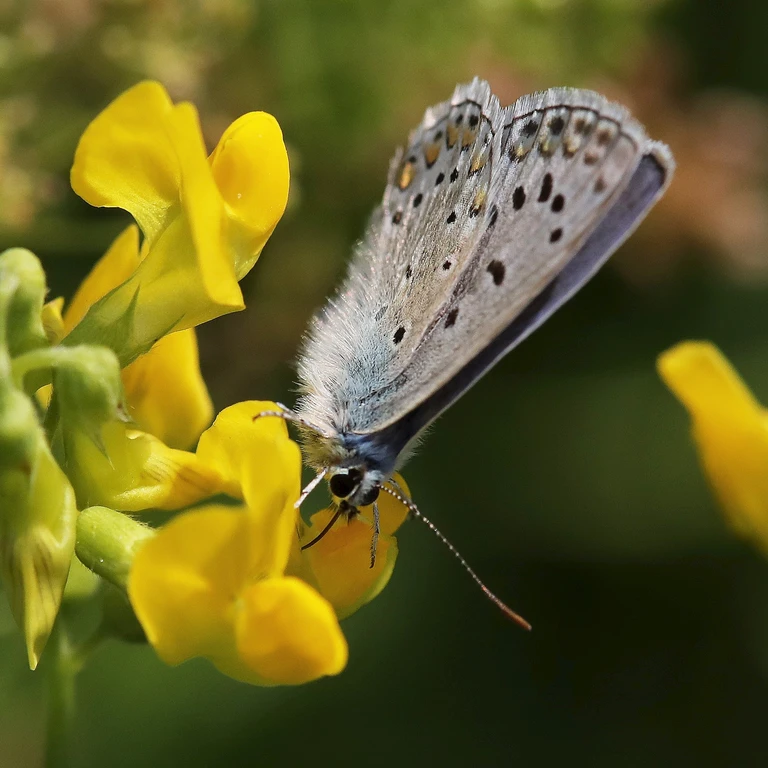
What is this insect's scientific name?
Polyommatus icarus
